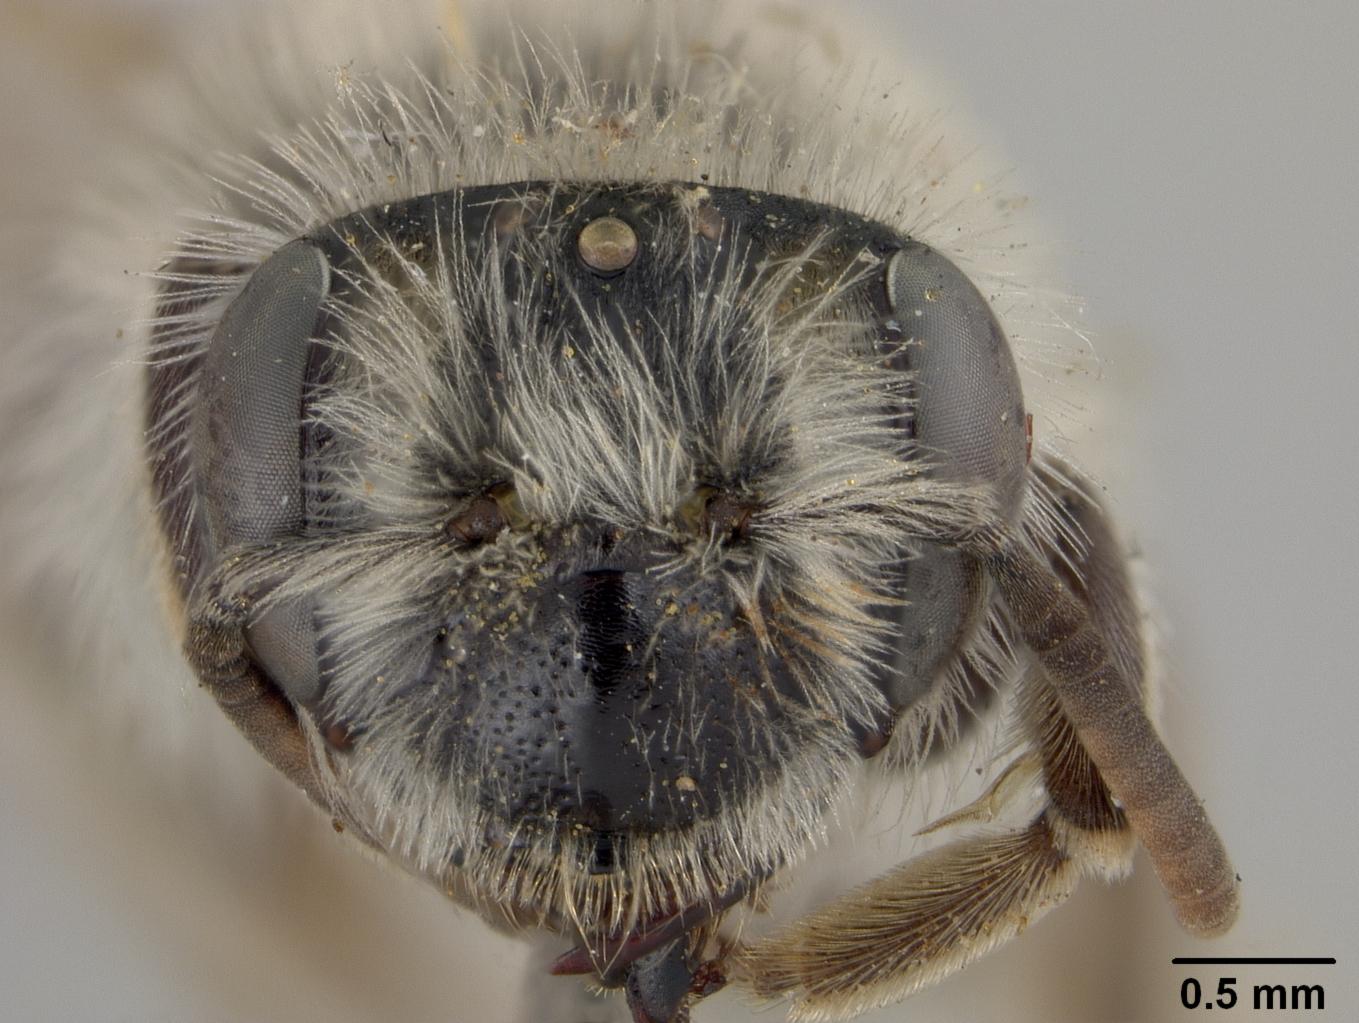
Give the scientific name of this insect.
Panurgus rufocincta
